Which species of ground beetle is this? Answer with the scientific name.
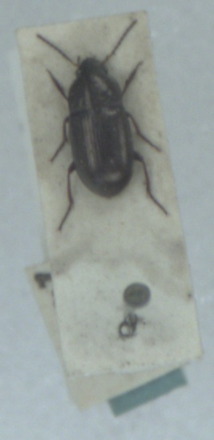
Amara tibialis
